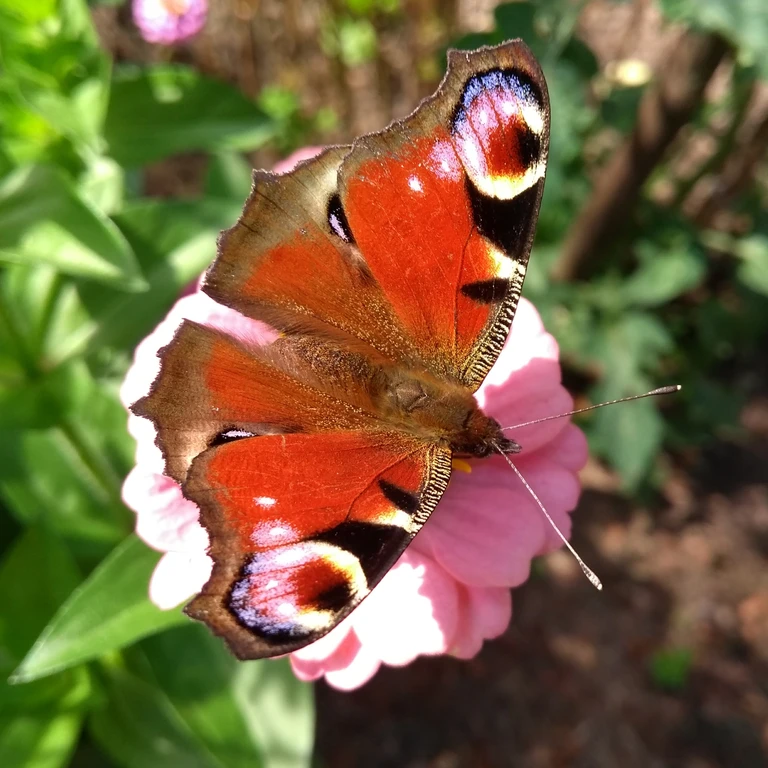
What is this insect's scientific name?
Aglais io
